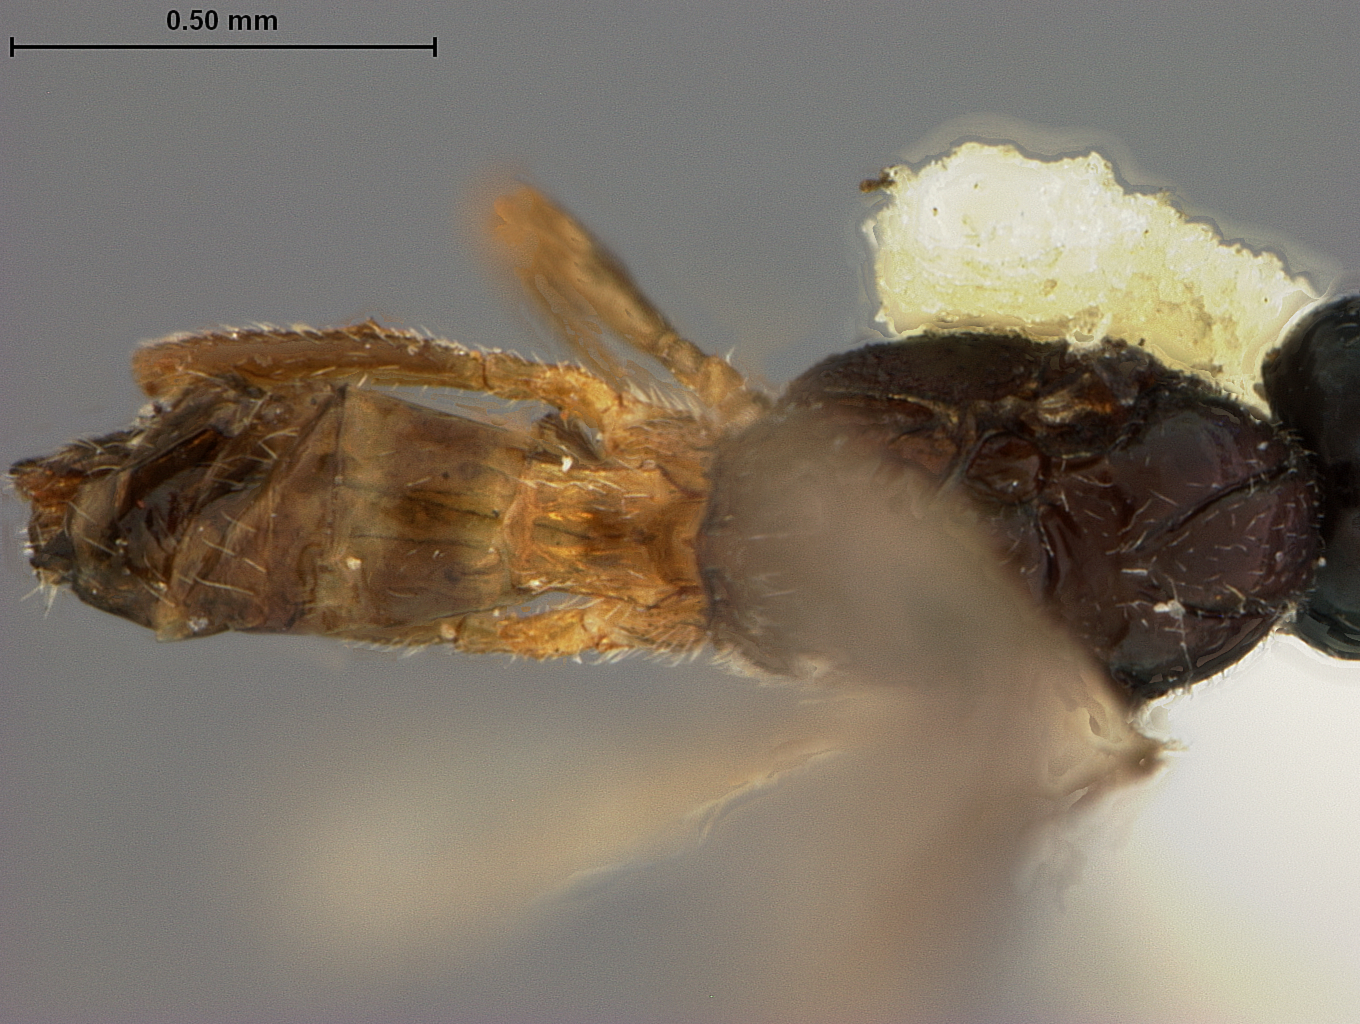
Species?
Praon coloradensis
